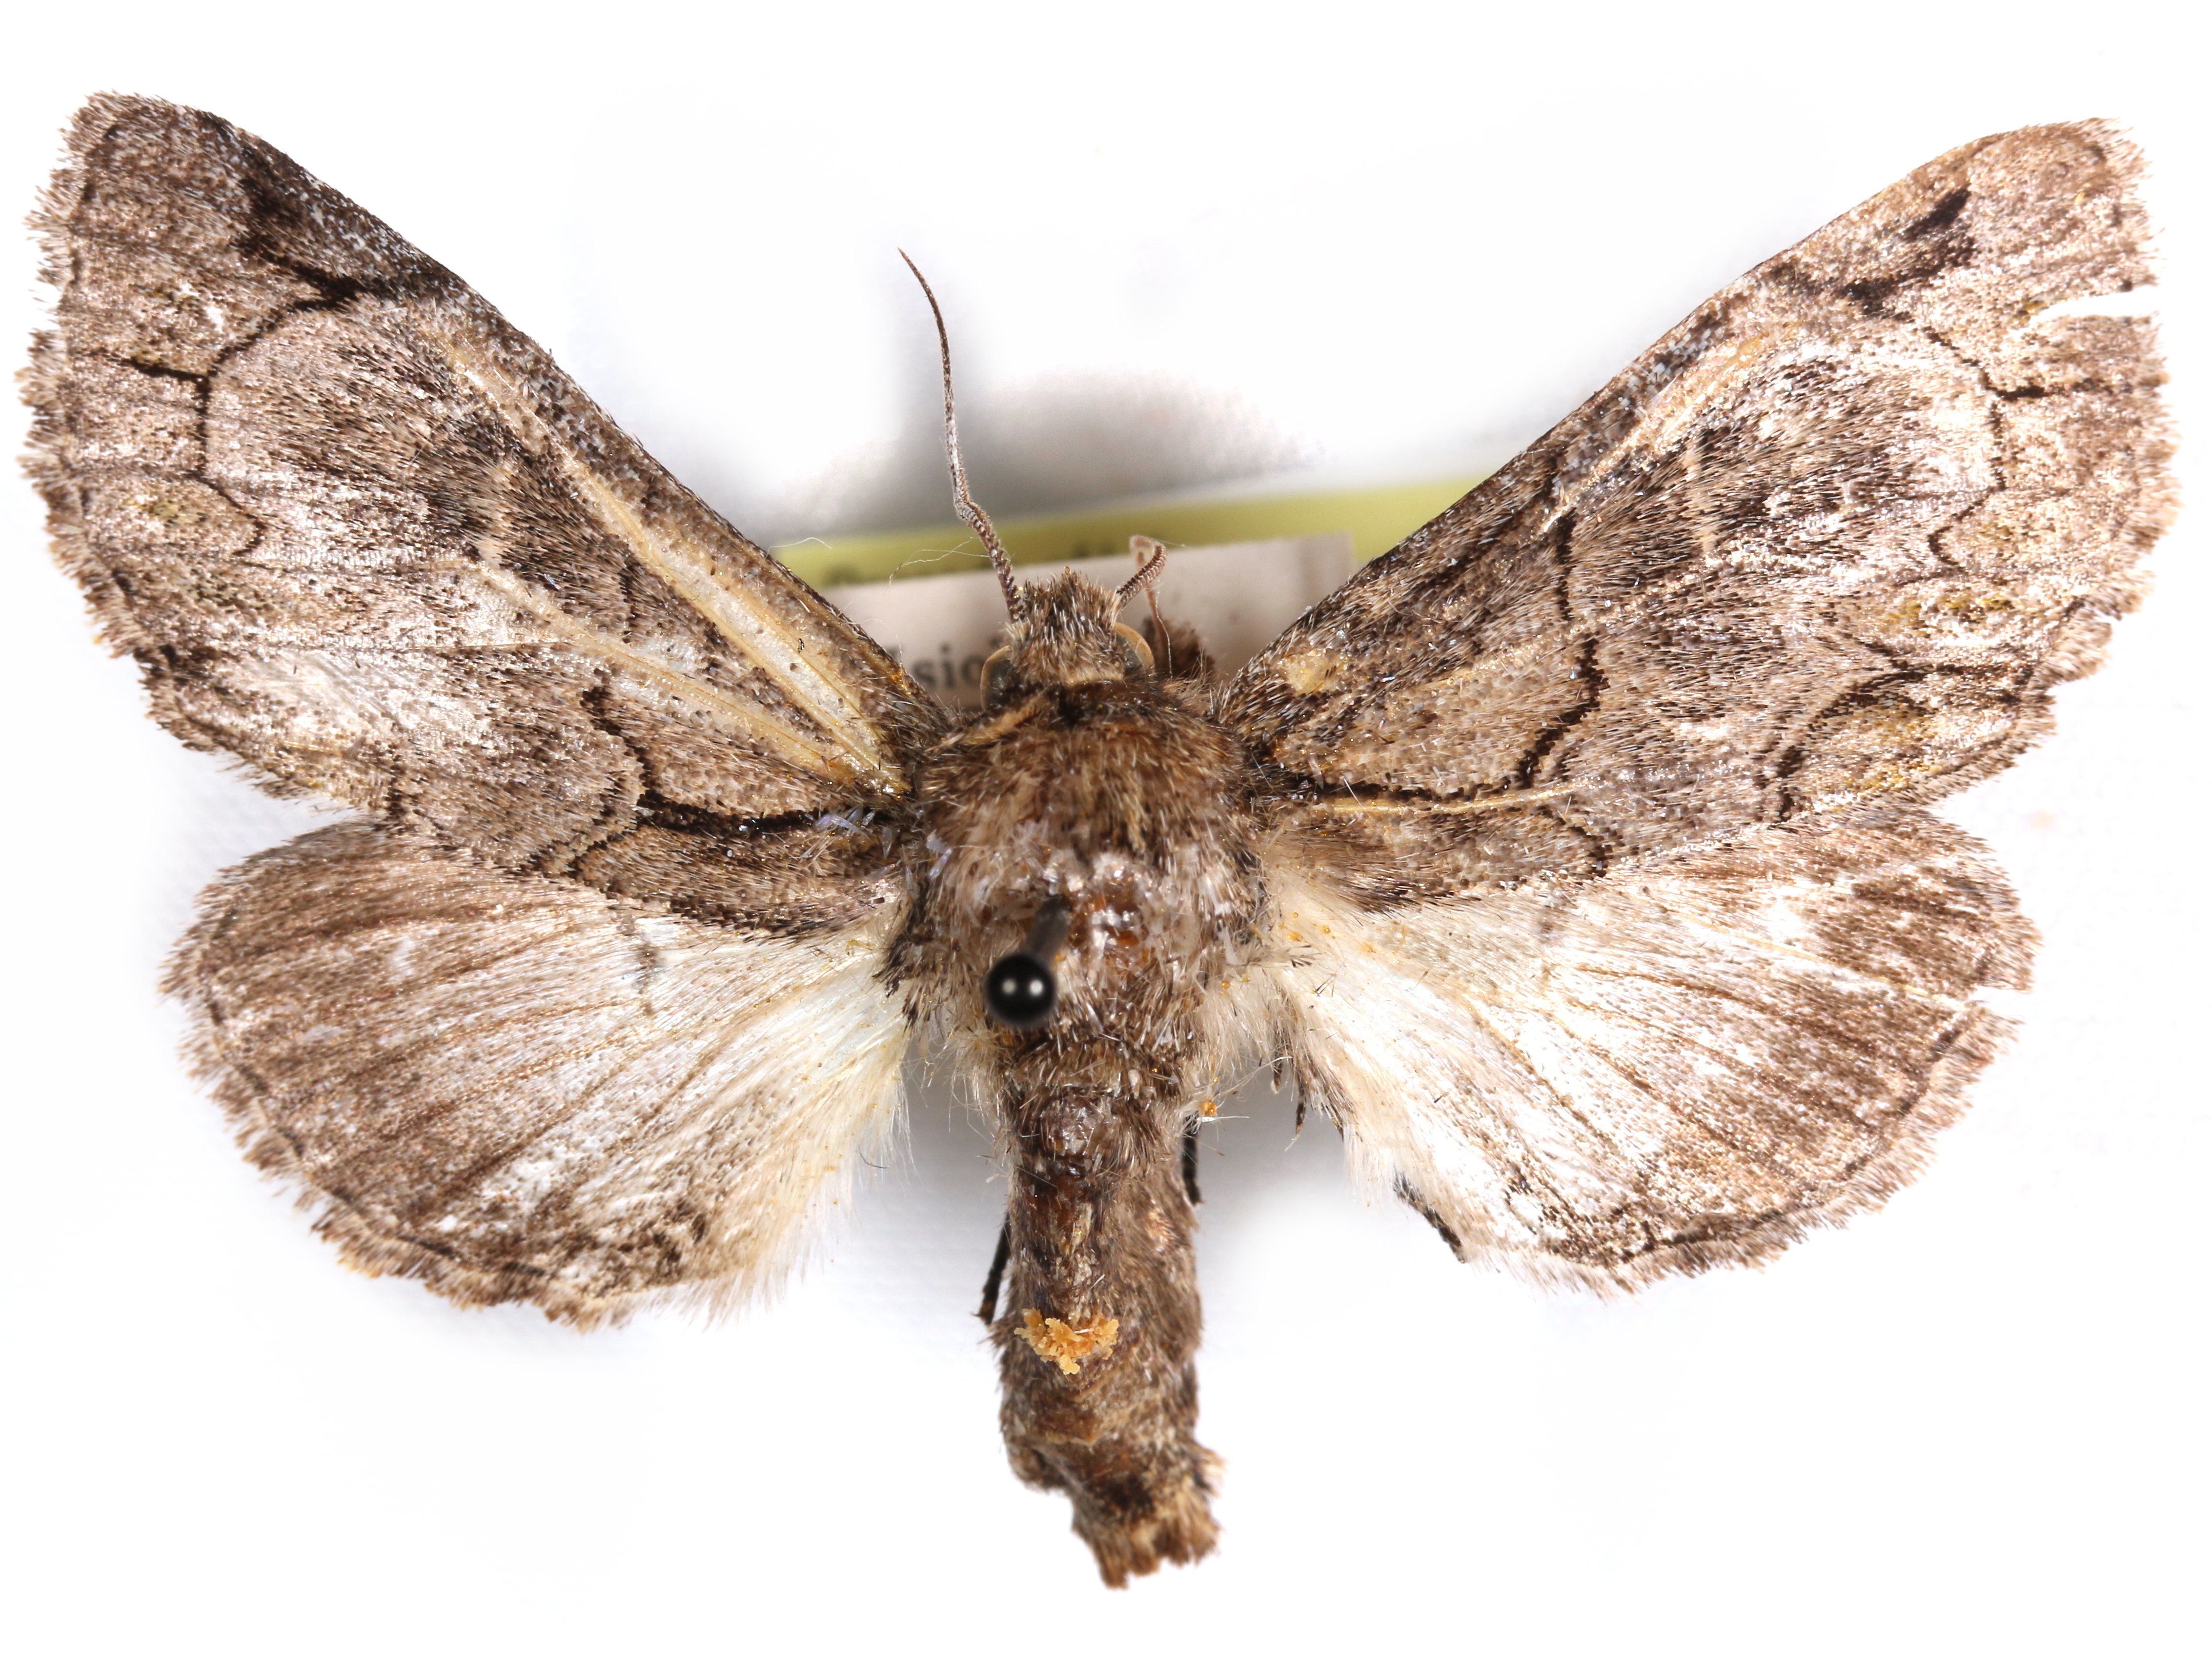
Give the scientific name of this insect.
Thiacidas berenice
